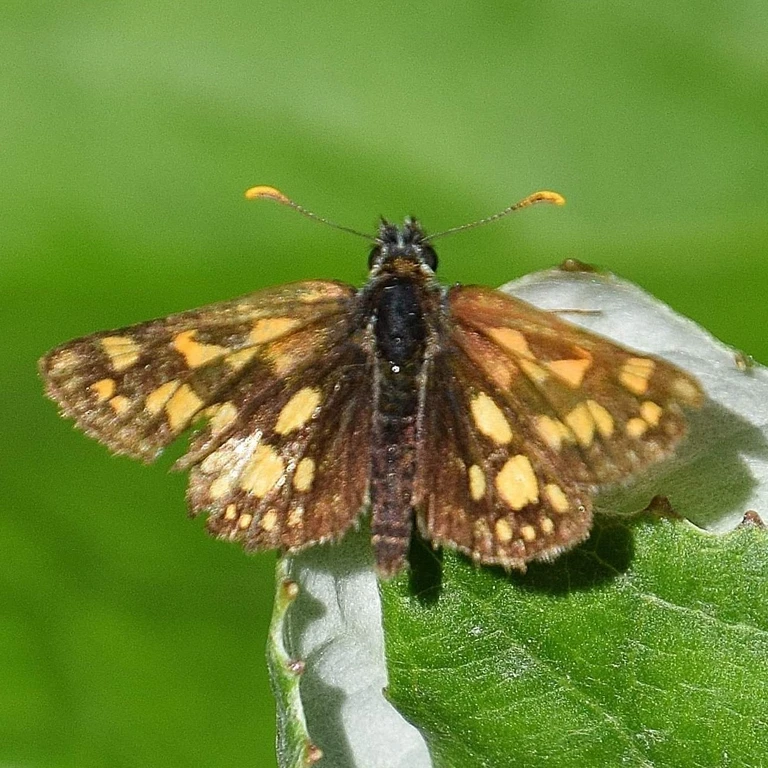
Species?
Carterocephalus palaemon
